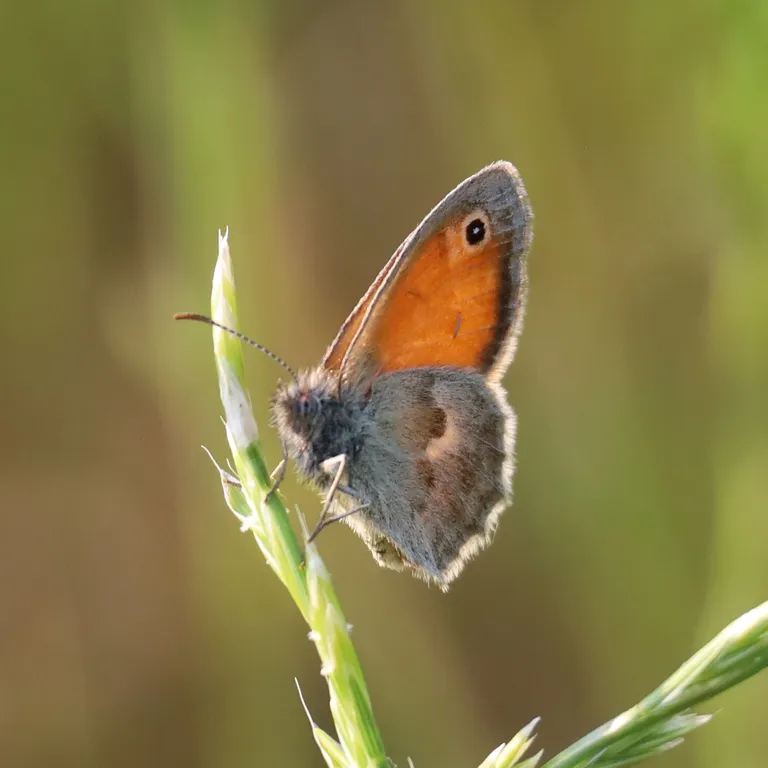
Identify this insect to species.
Coenonympha pamphilus
